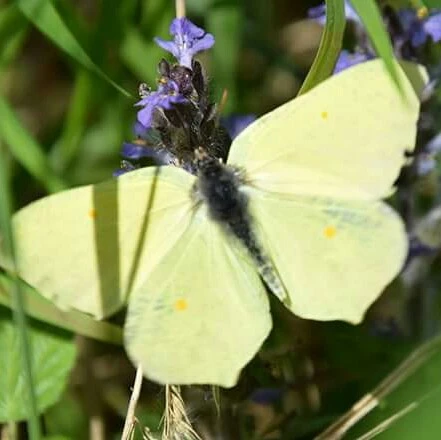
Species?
Gonepteryx rhamni
